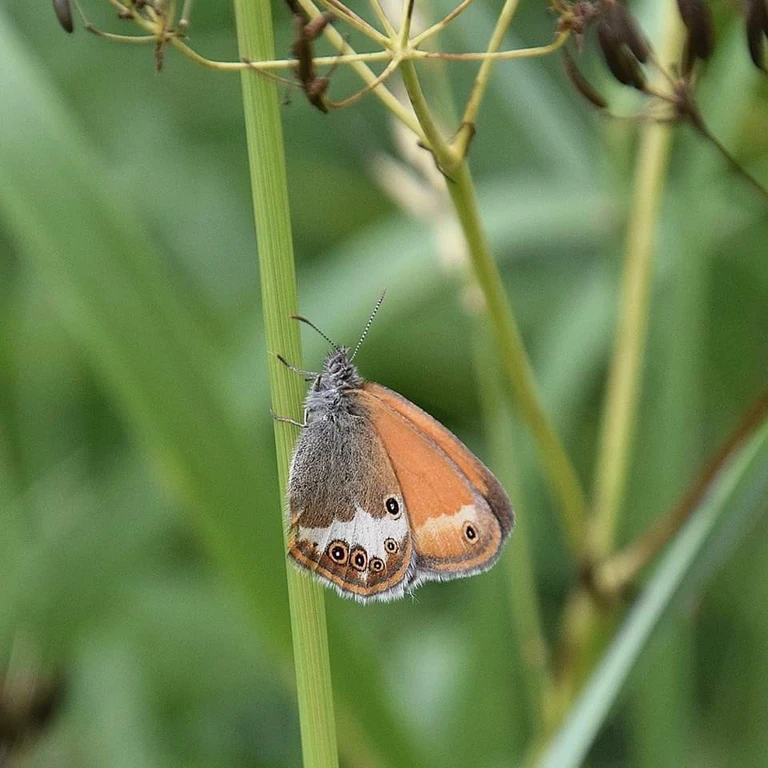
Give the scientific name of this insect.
Coenonympha arcania
